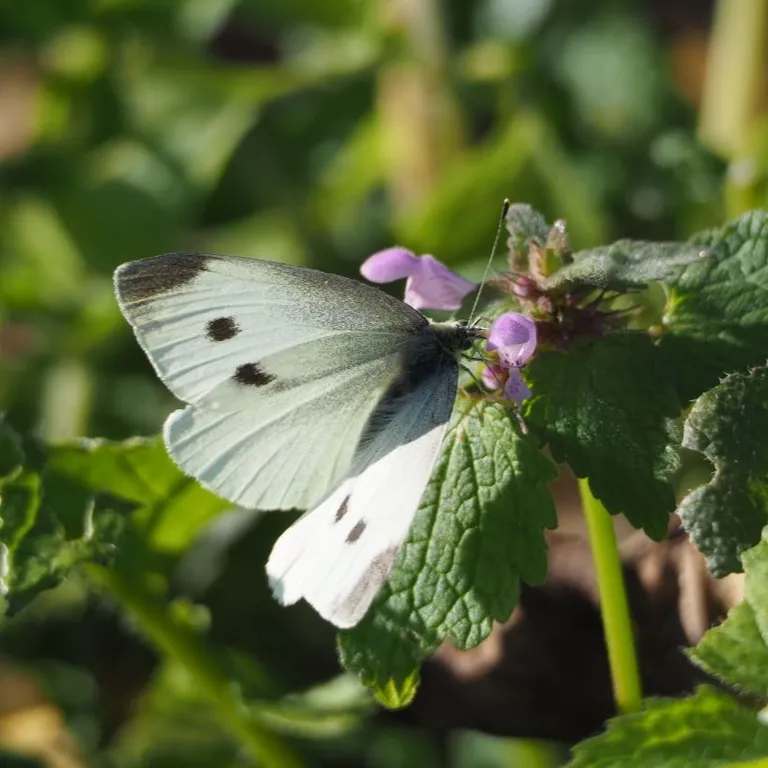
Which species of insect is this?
Pieris rapae
